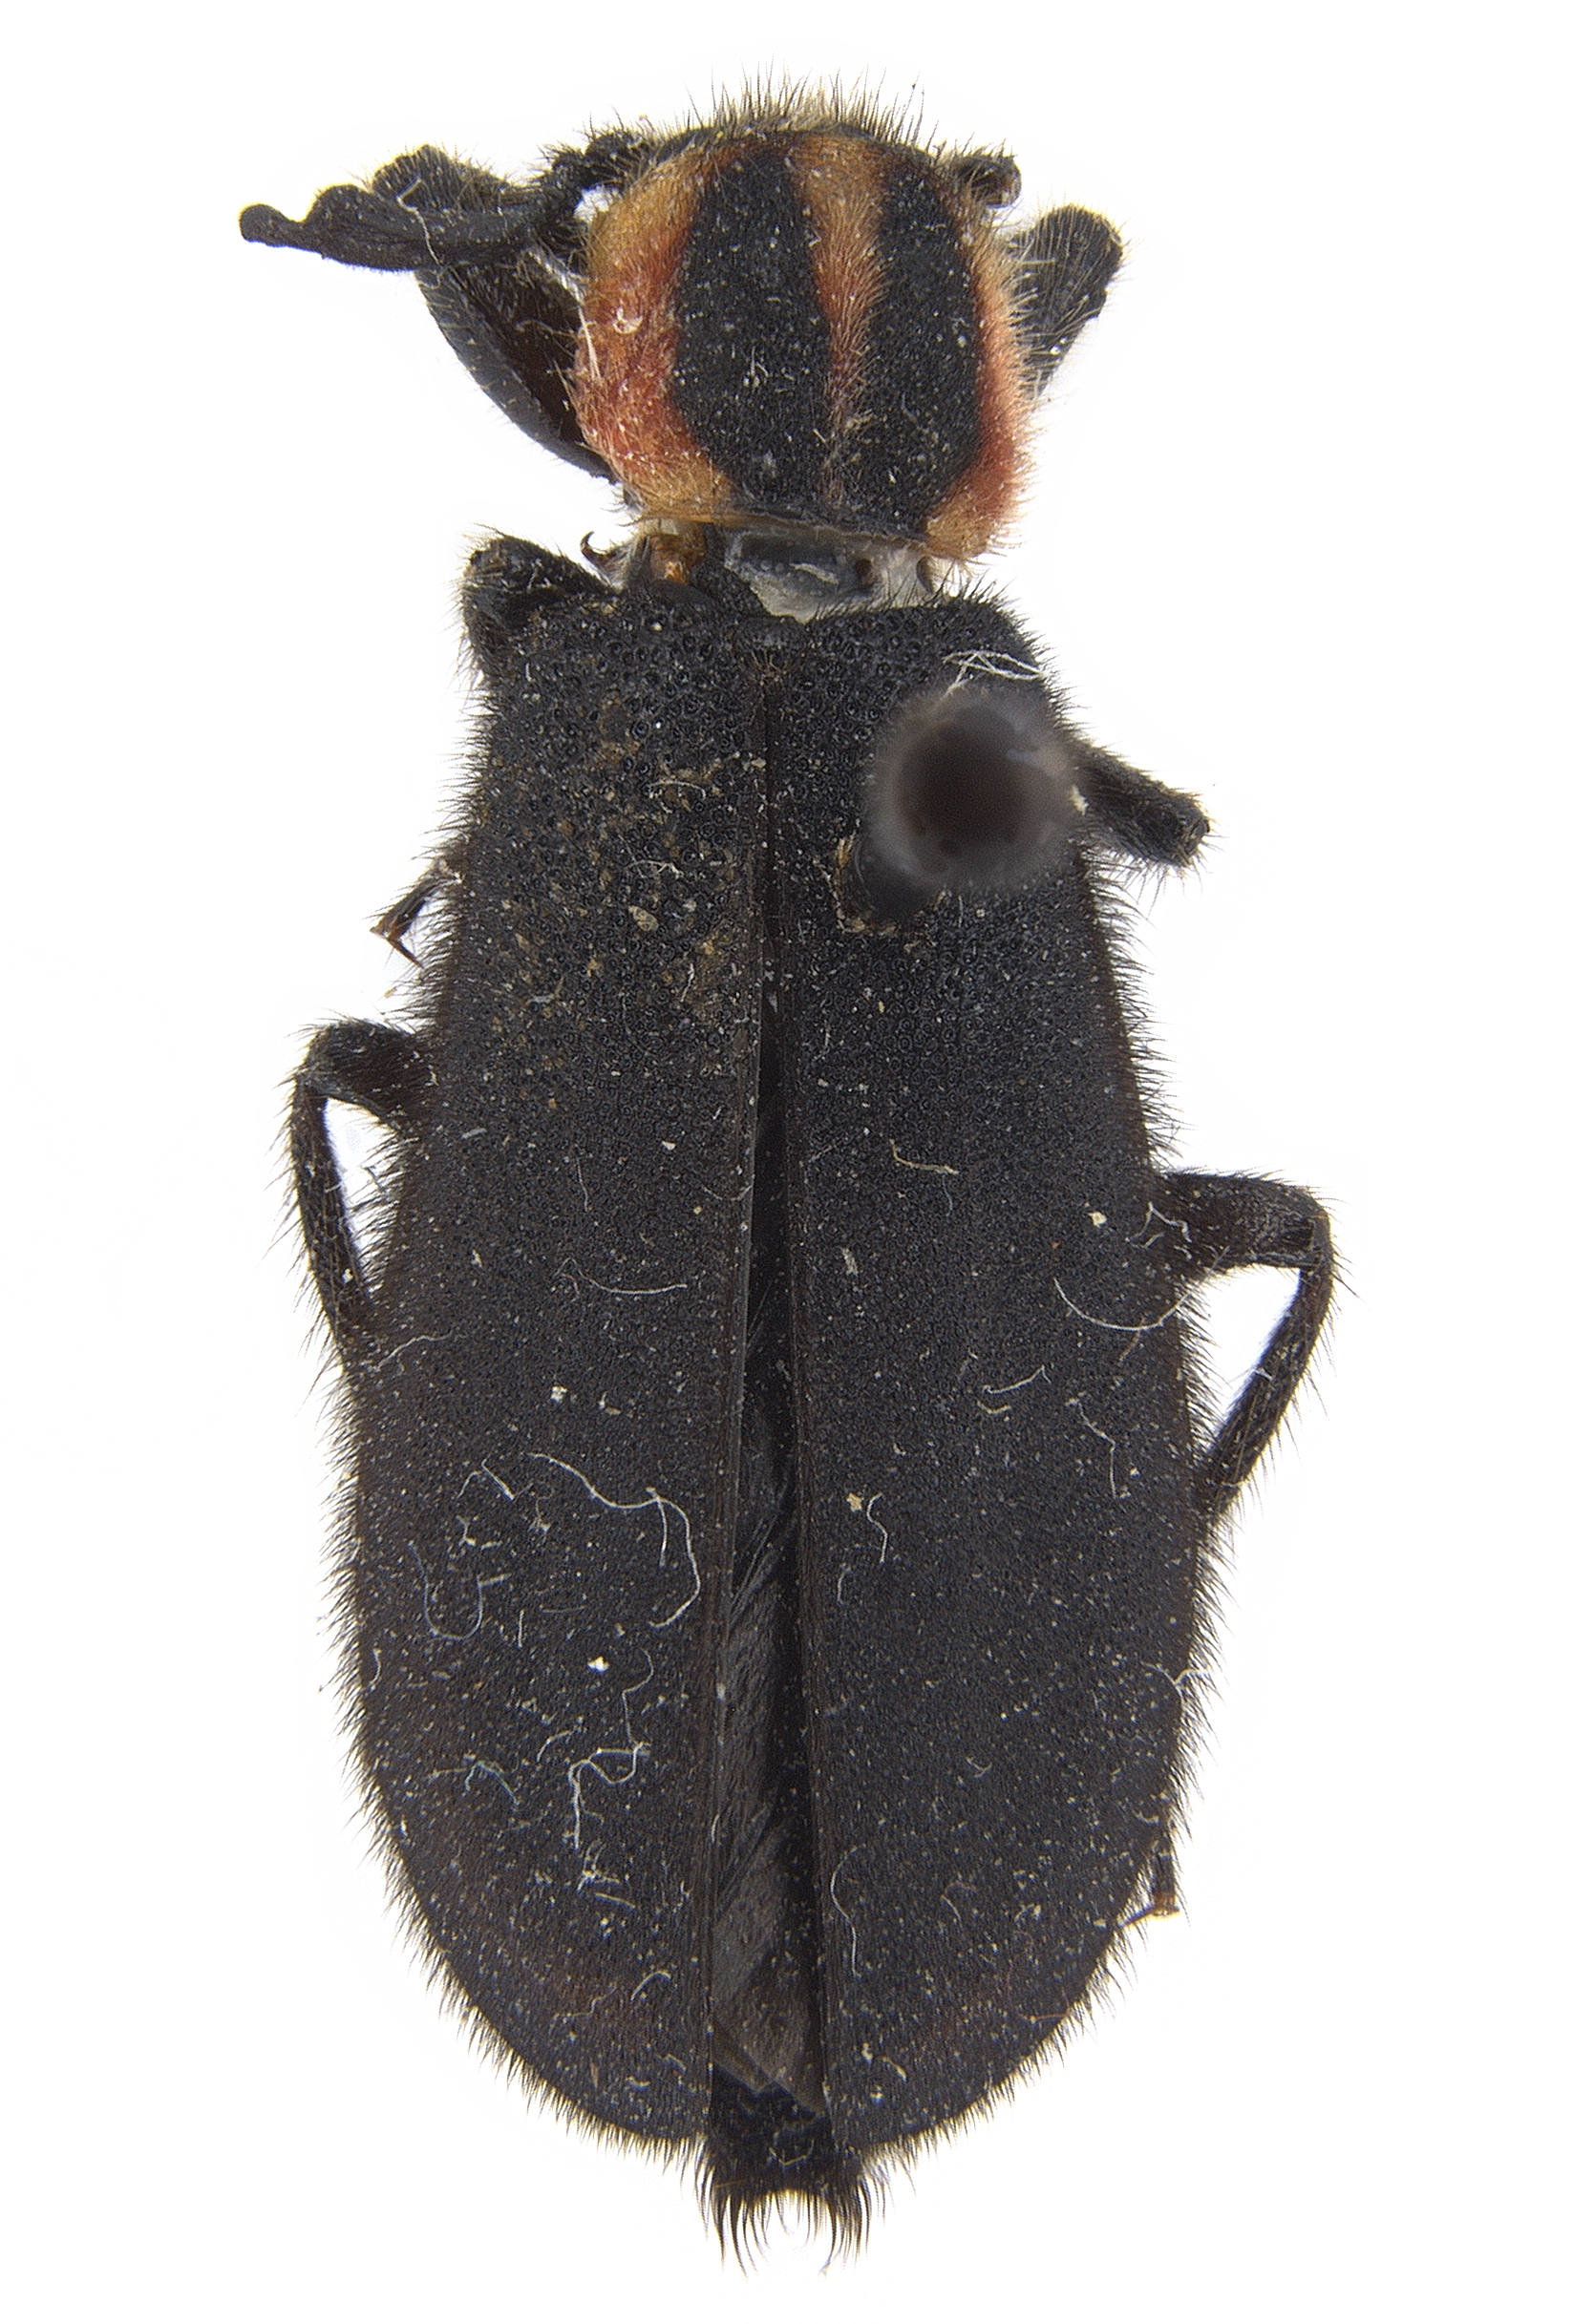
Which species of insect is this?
Chariessa pilosa
